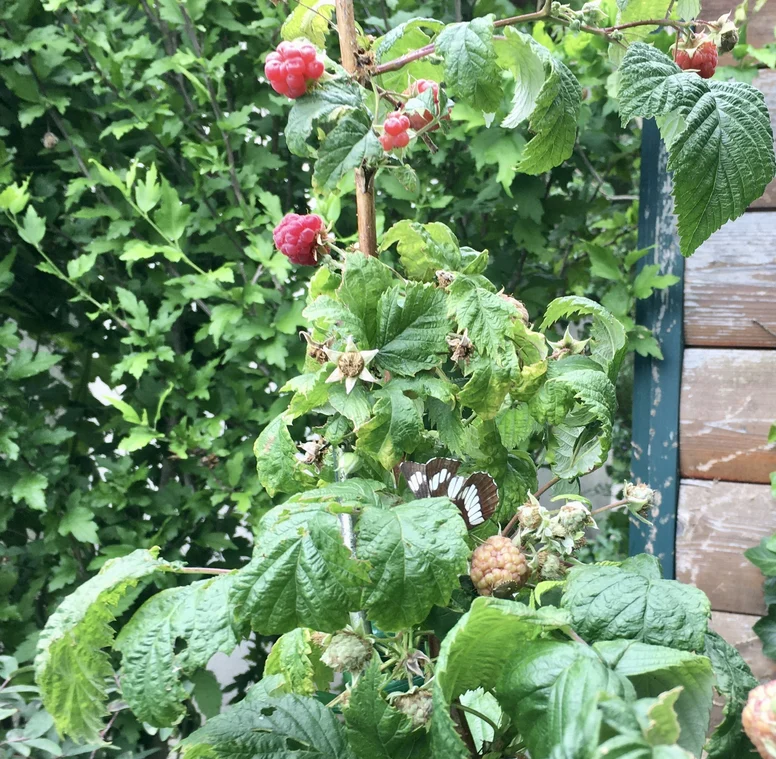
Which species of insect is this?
Neptis rivularis
